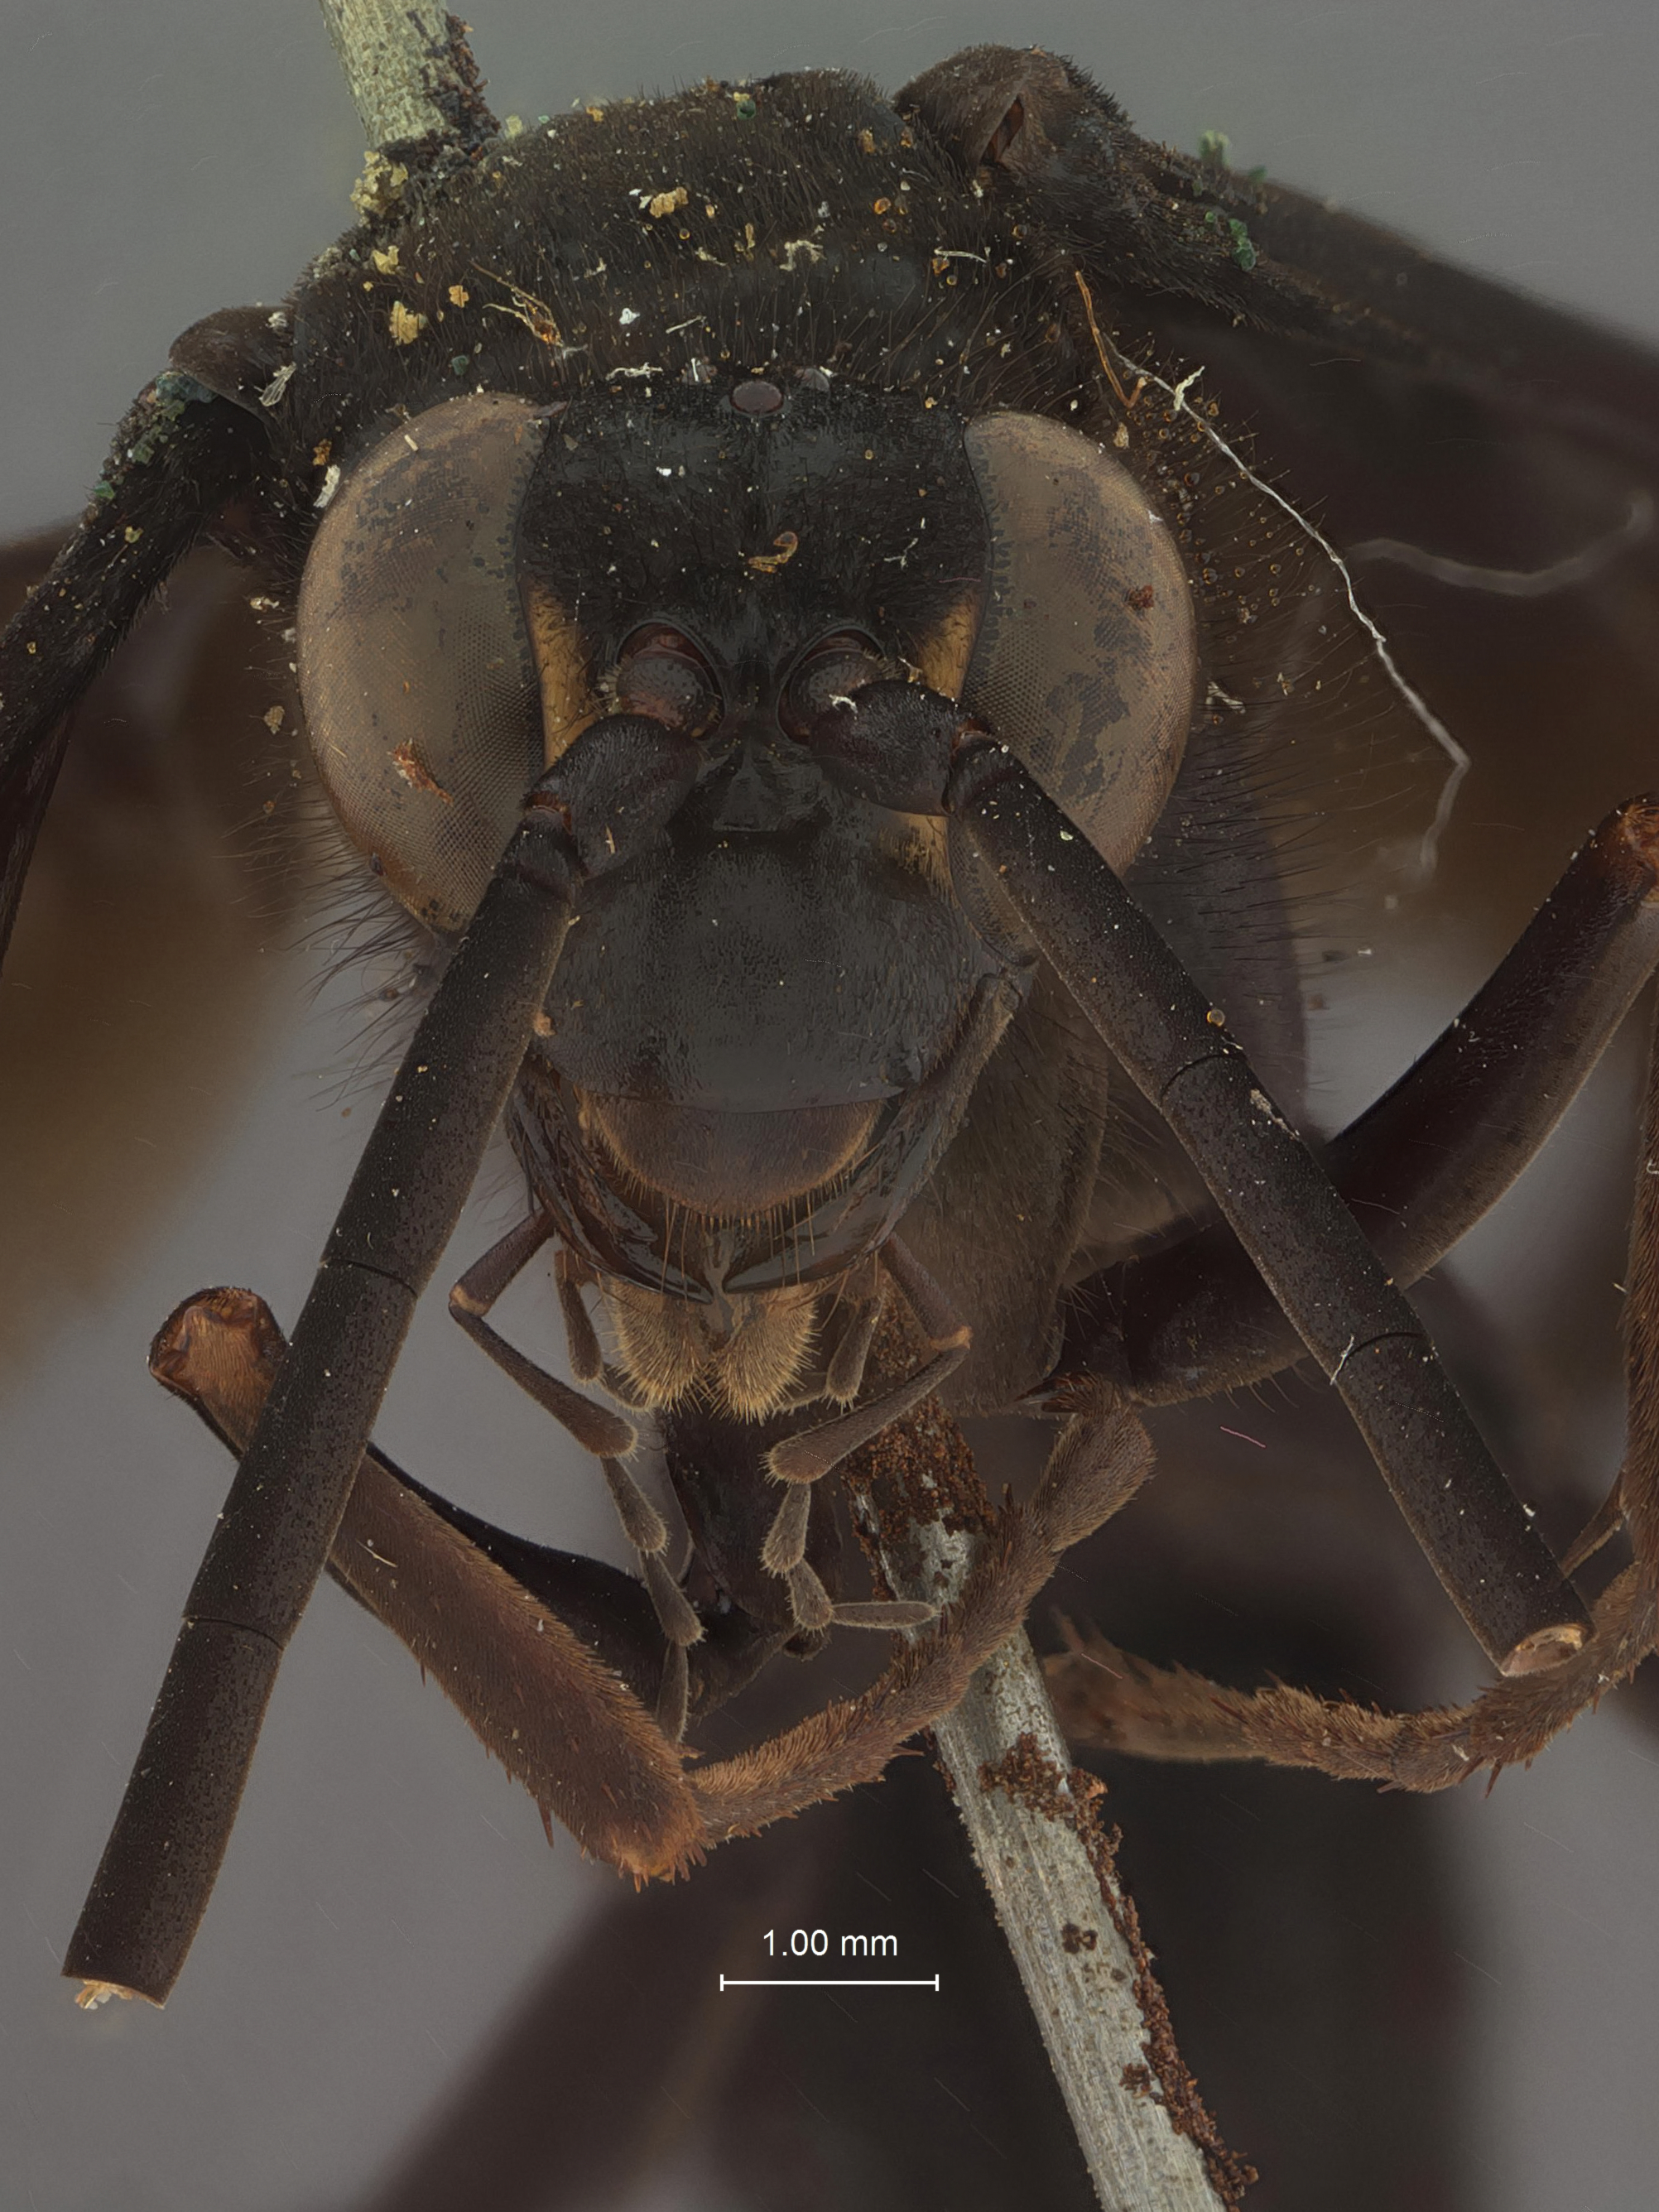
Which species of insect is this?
Cyphononyx cameroni
